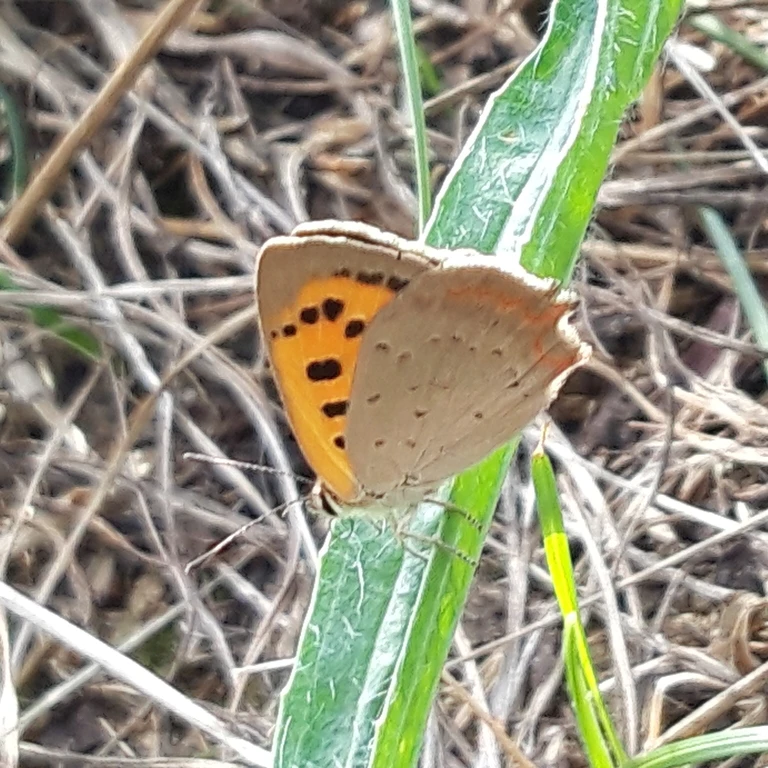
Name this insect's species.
Lycaena phlaeas
